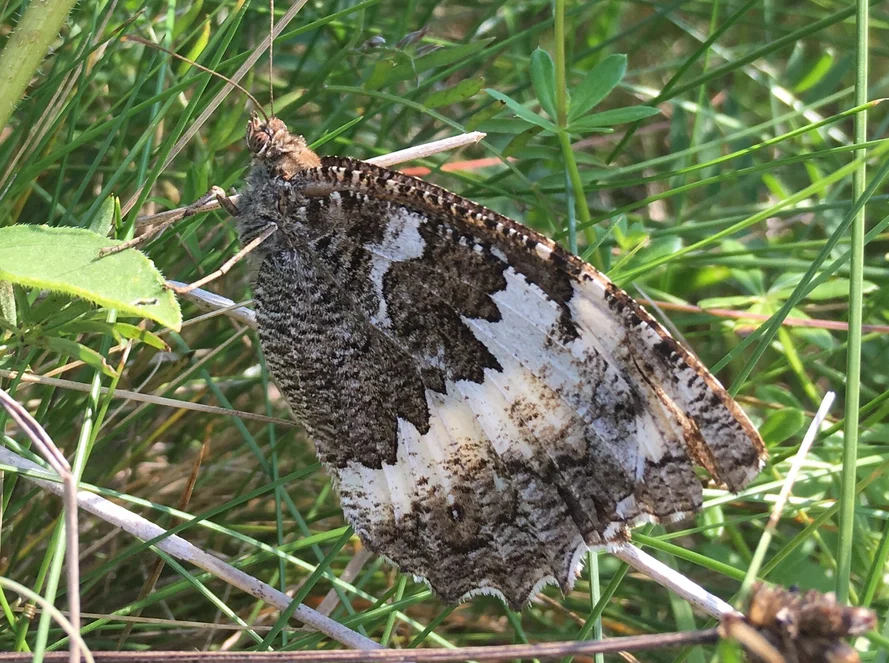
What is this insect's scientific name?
Brintesia circe
